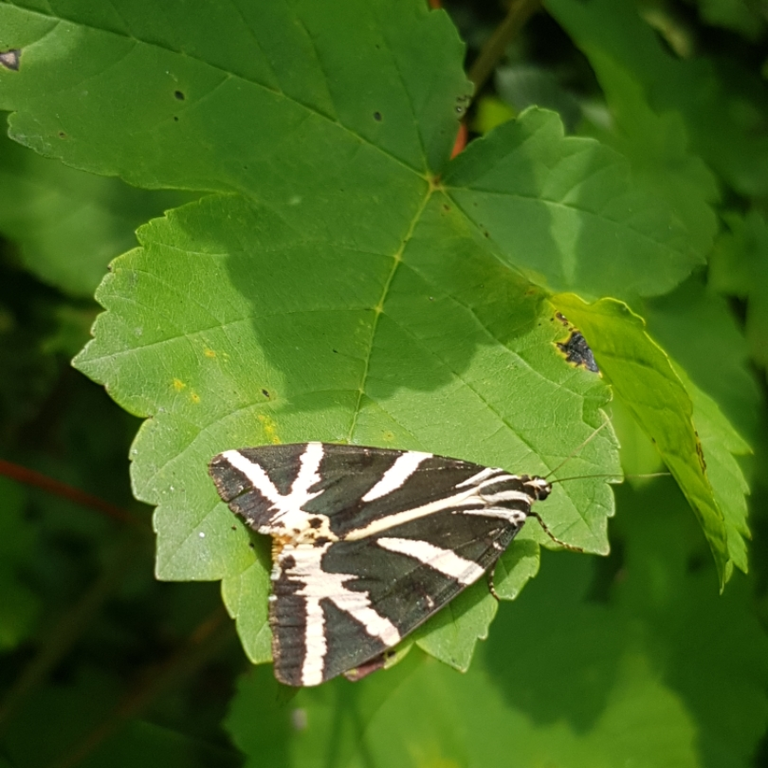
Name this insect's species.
Euplagia quadripunctaria
